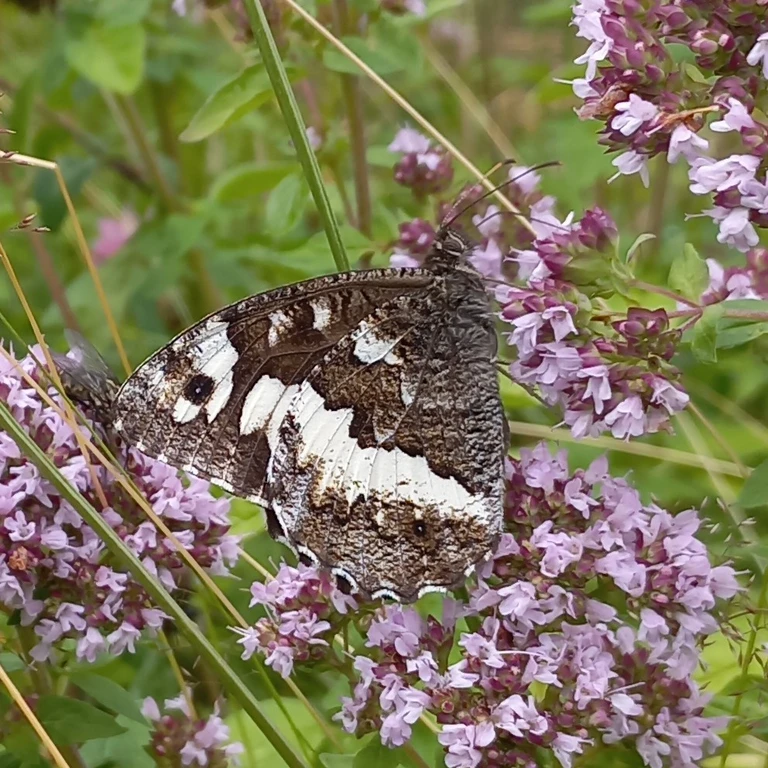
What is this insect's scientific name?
Brintesia circe
